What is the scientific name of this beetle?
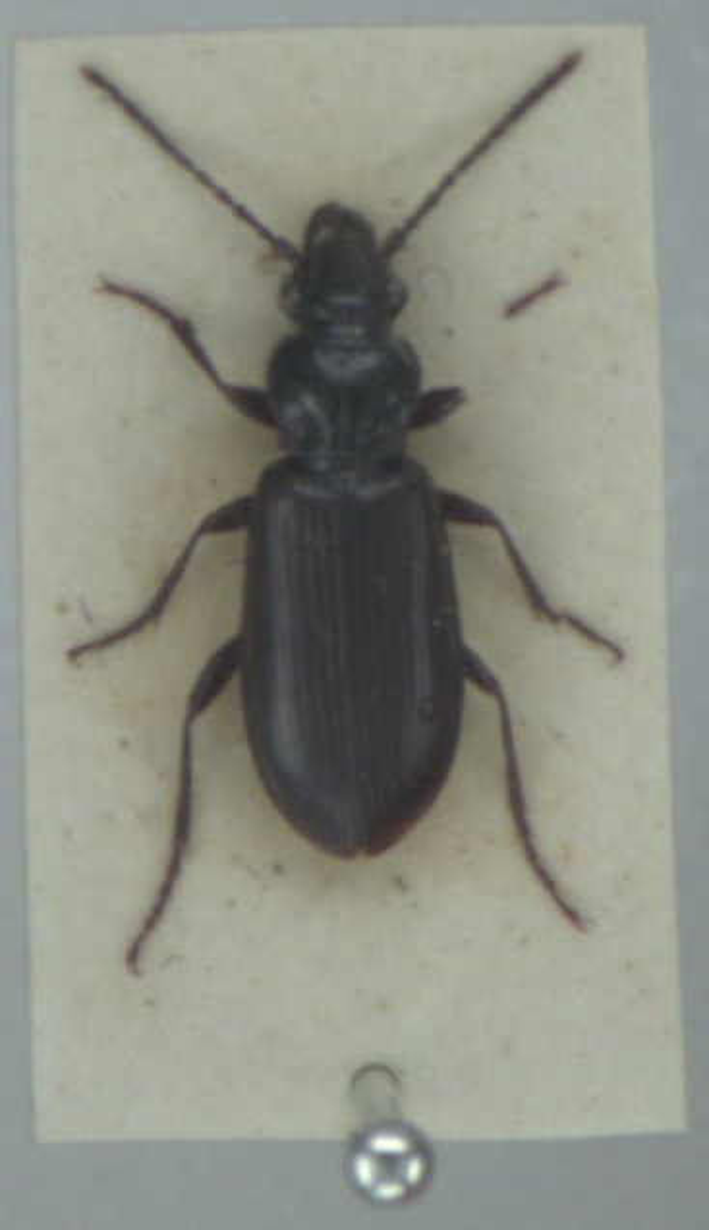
Patrobus septentrionis
